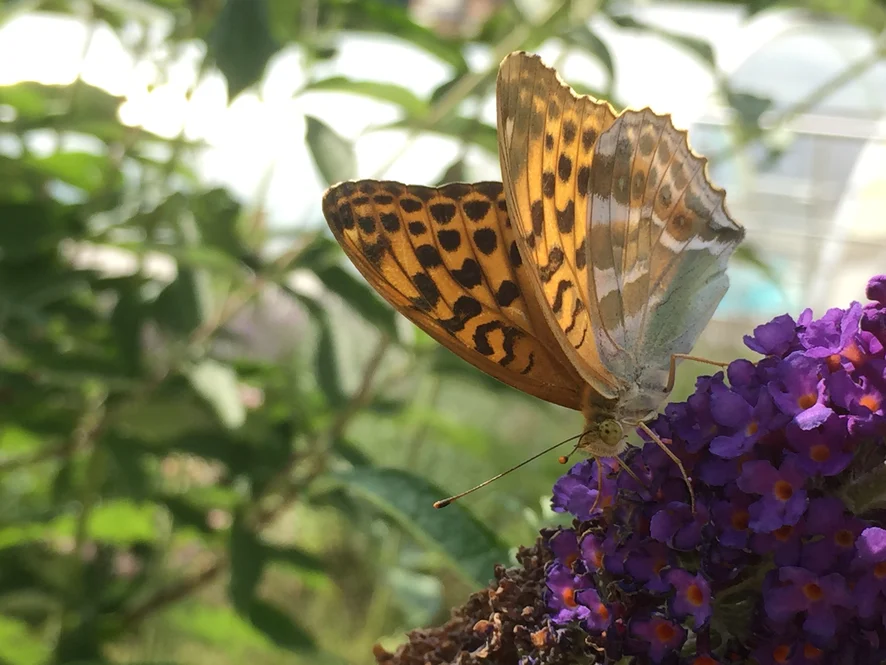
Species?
Argynnis paphia
